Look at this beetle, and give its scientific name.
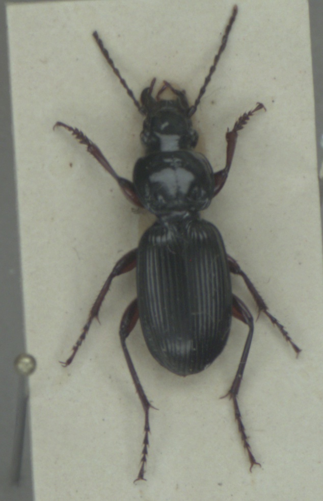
Pterostichus madidus
